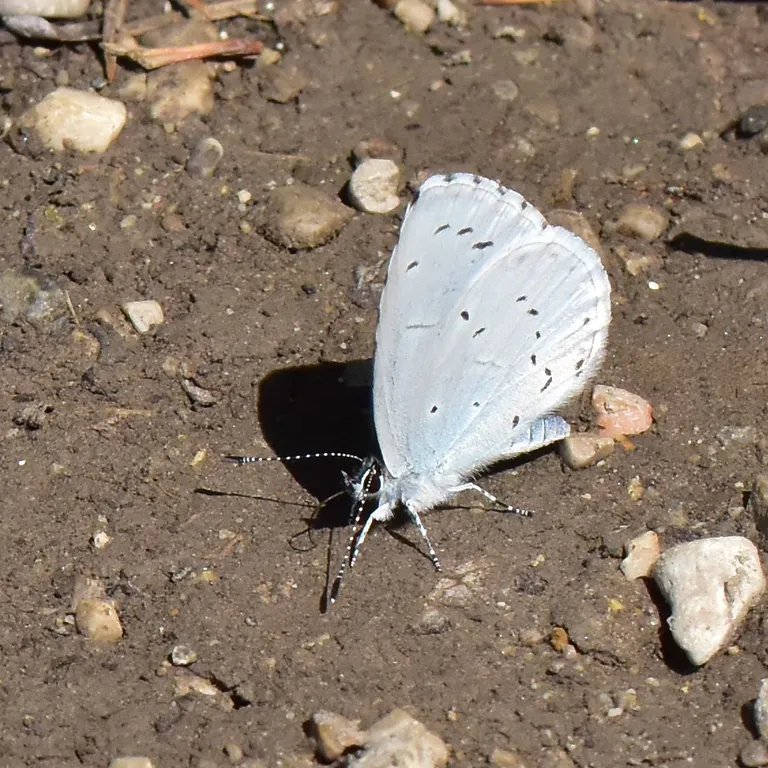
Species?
Celastrina argiolus
